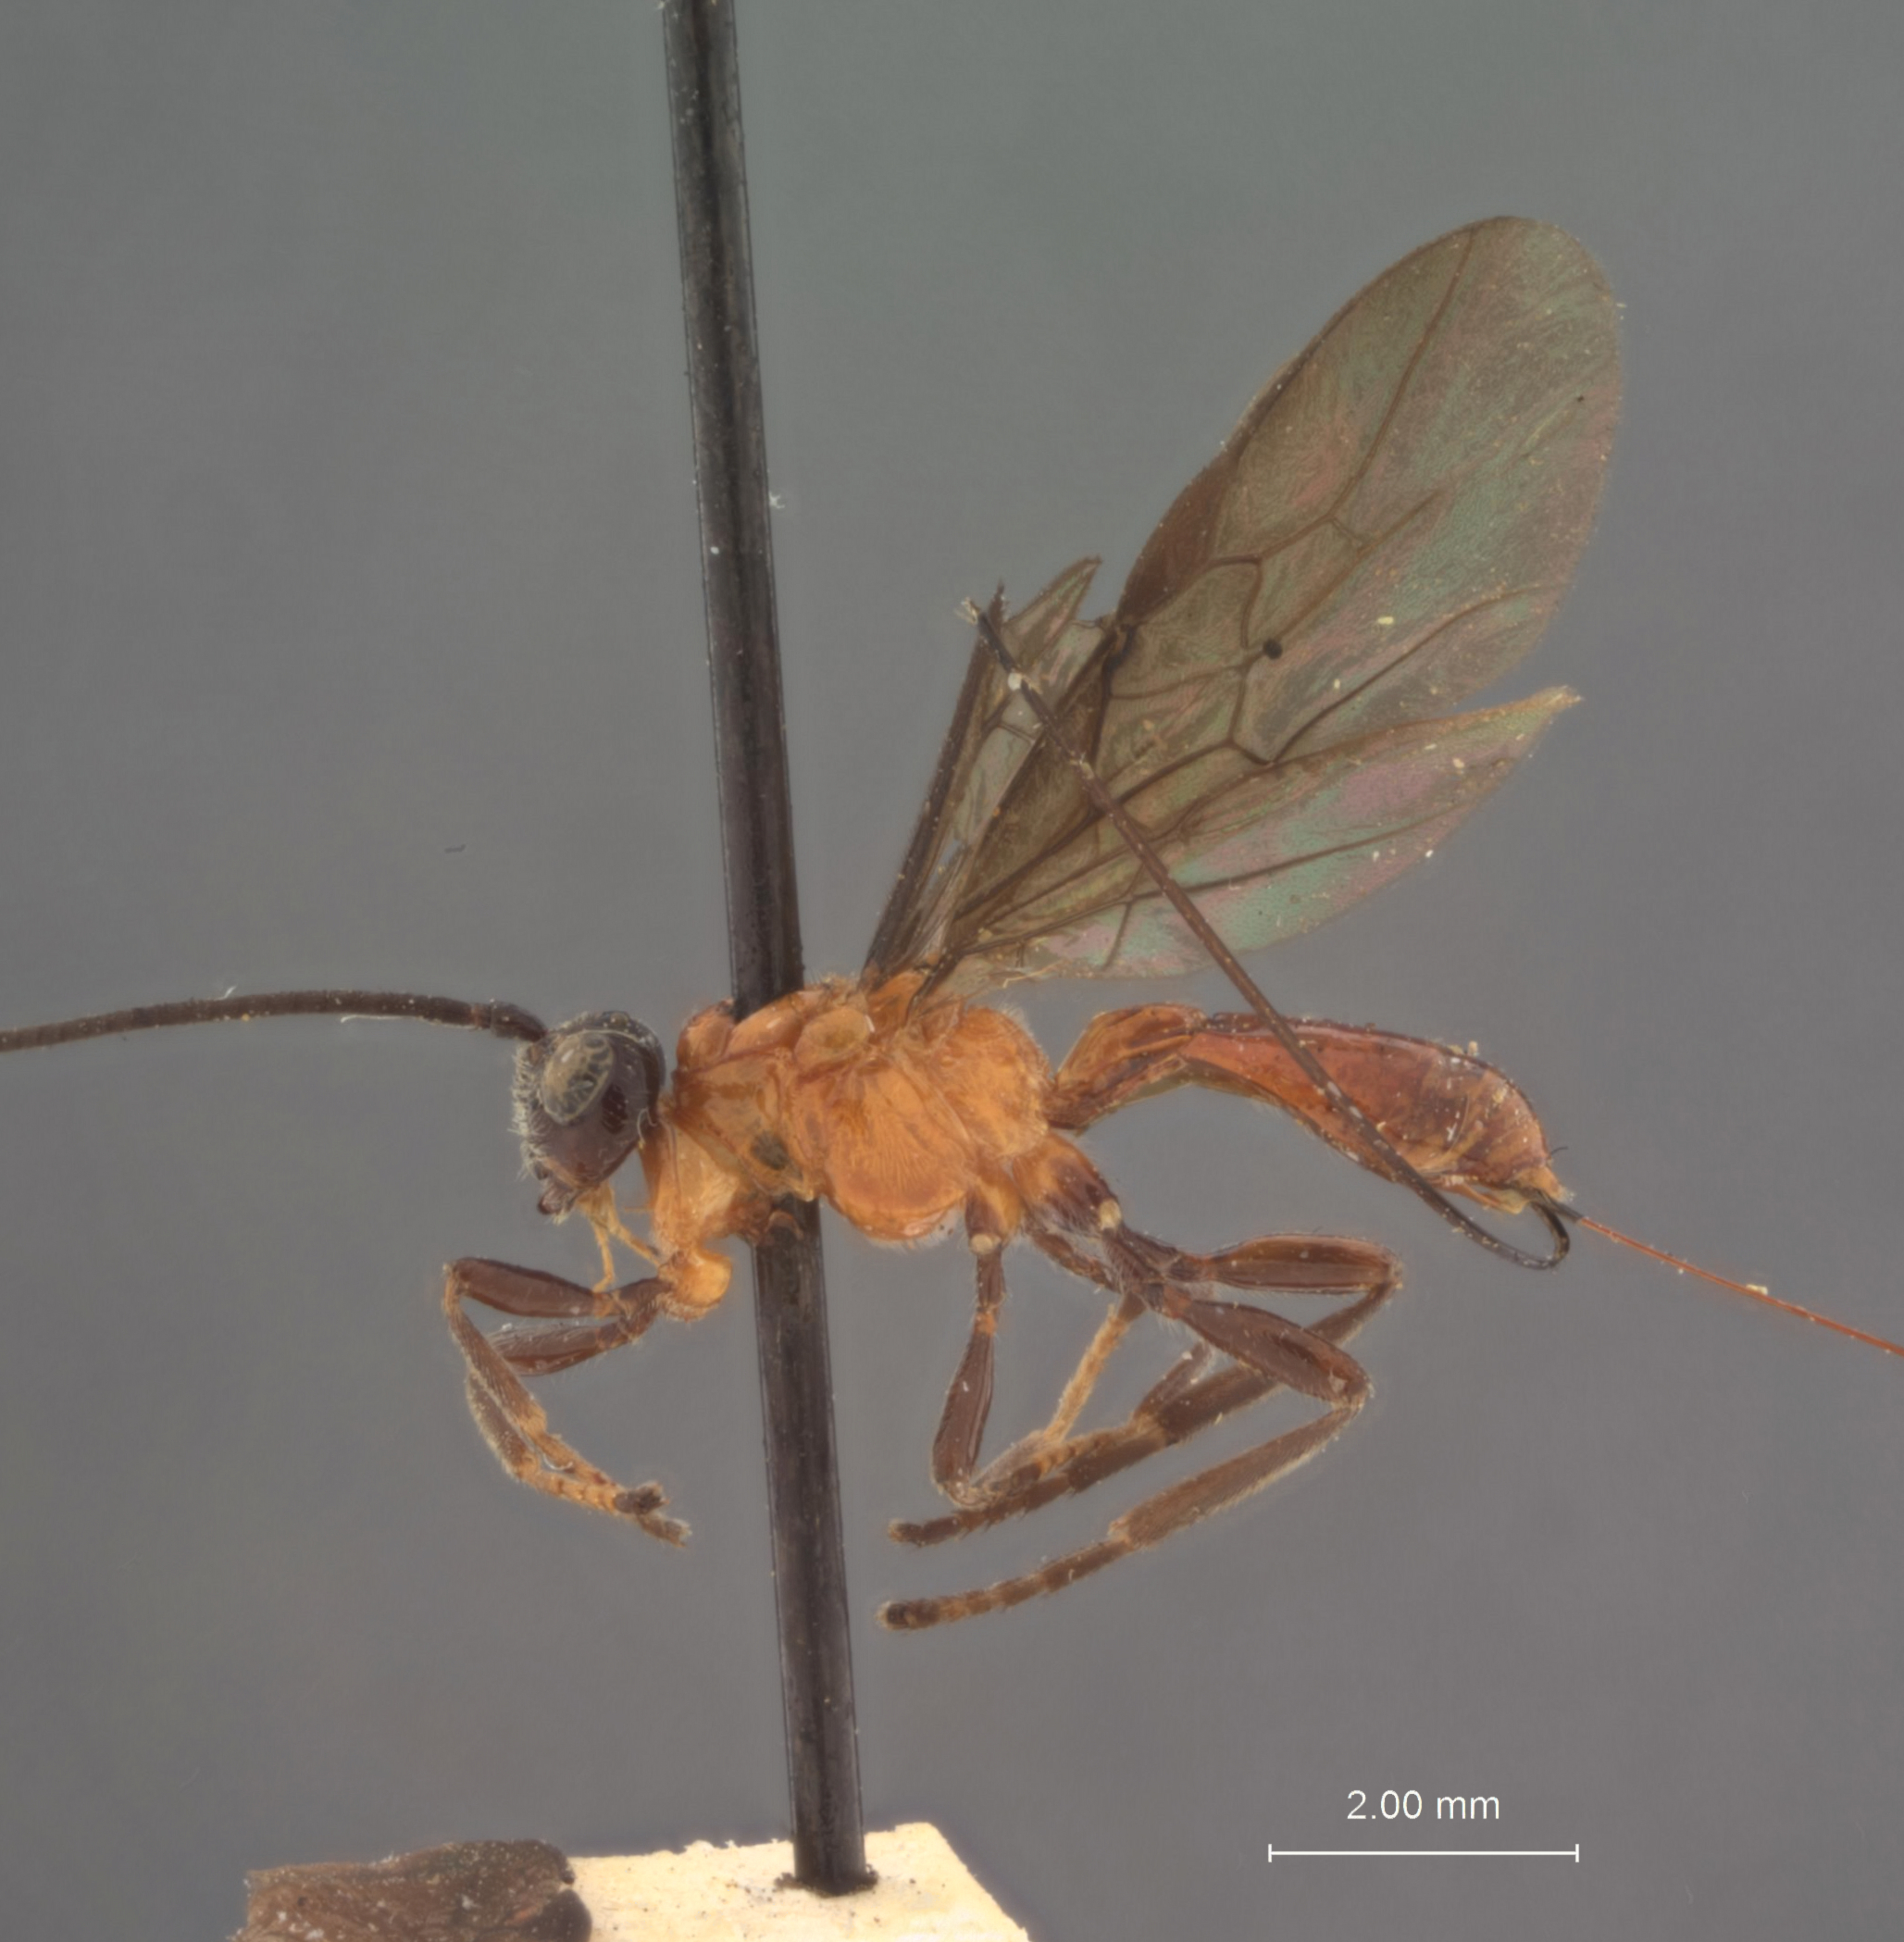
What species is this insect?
Diachasma crawfordi
